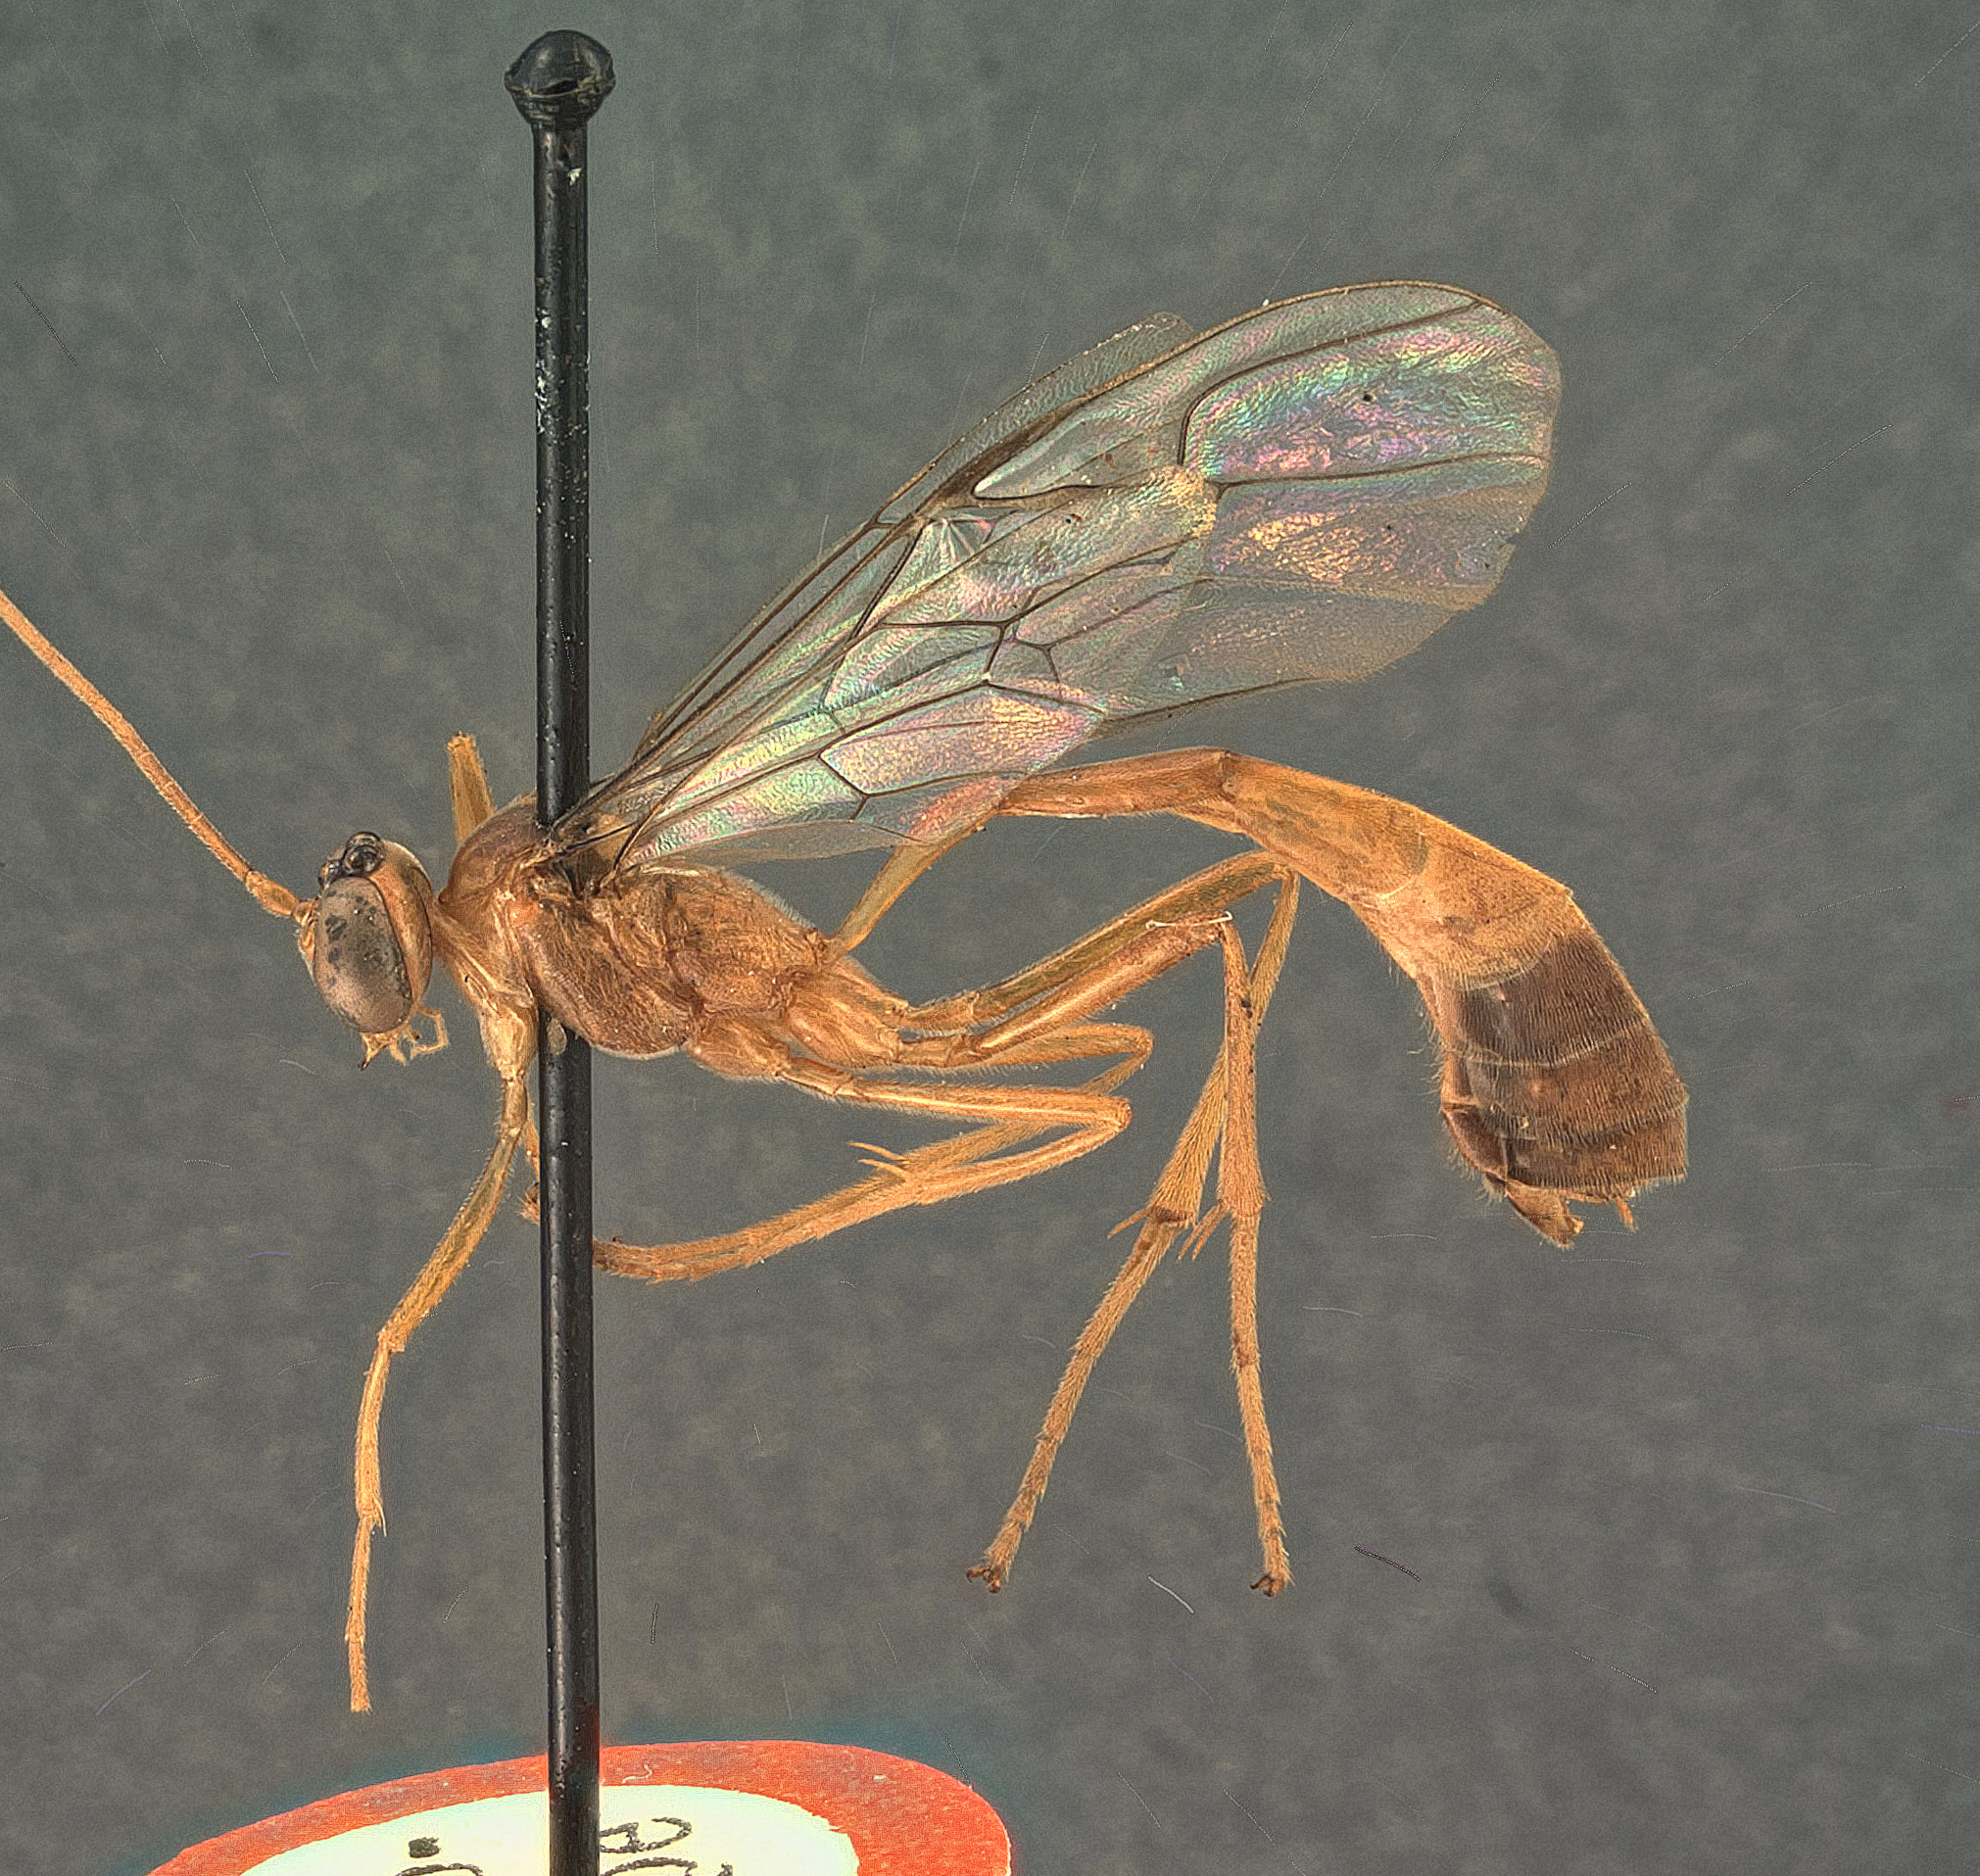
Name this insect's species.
Enicospilus miscophus
